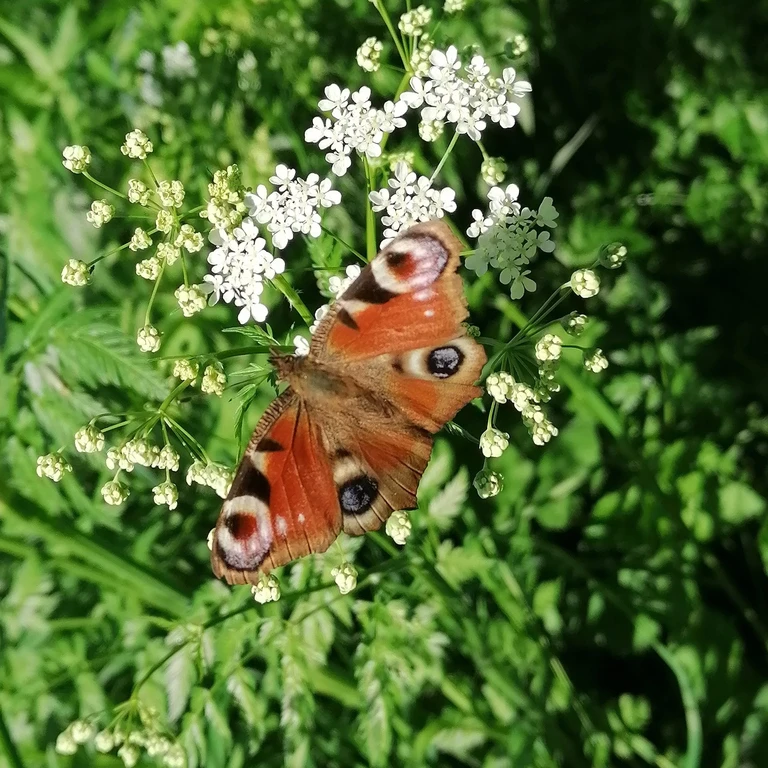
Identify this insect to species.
Aglais io
